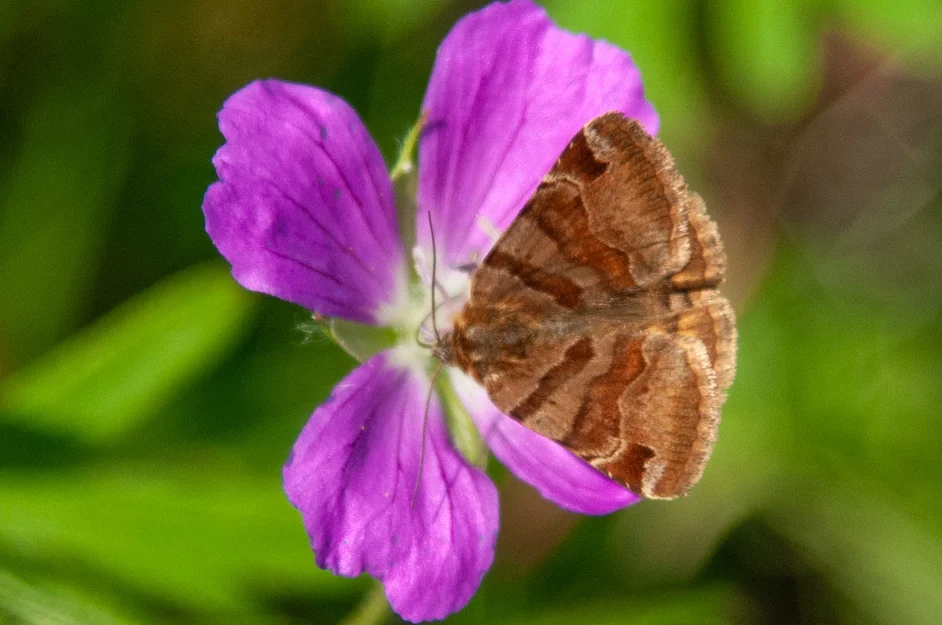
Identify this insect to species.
Euclidia glyphica
